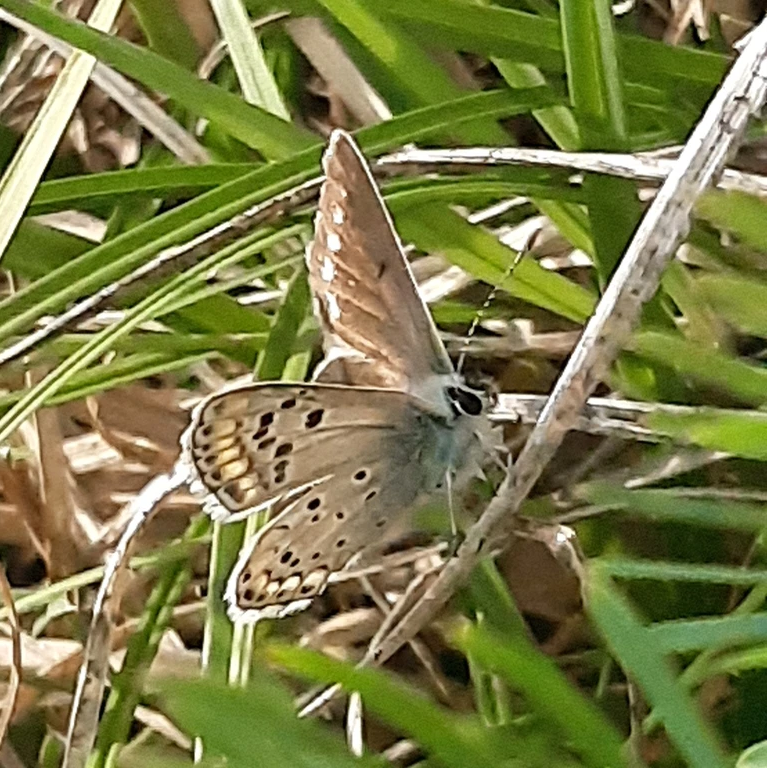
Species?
Aricia agestis/artaxerxes
